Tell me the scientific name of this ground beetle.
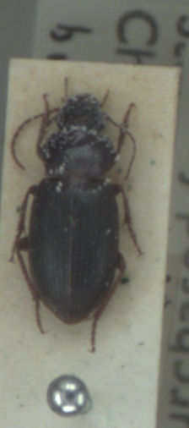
Ophonus rufibarbis
